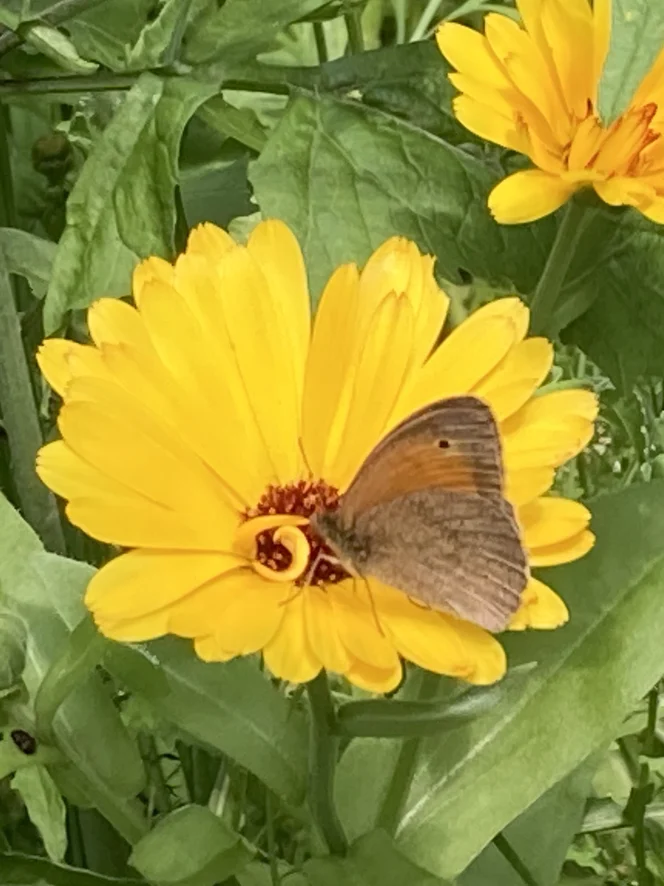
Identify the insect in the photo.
Maniola jurtina
